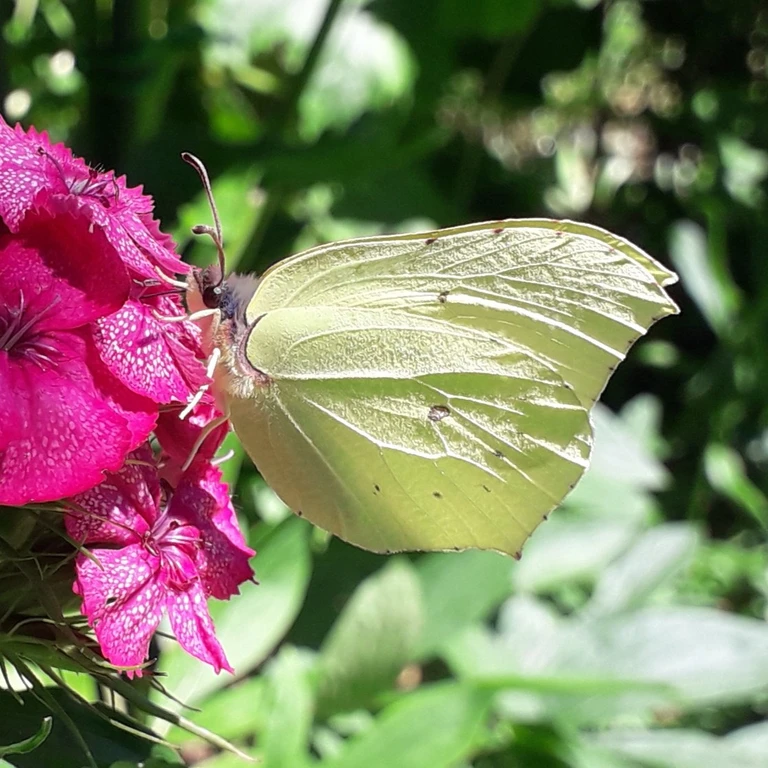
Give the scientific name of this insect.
Gonepteryx rhamni
